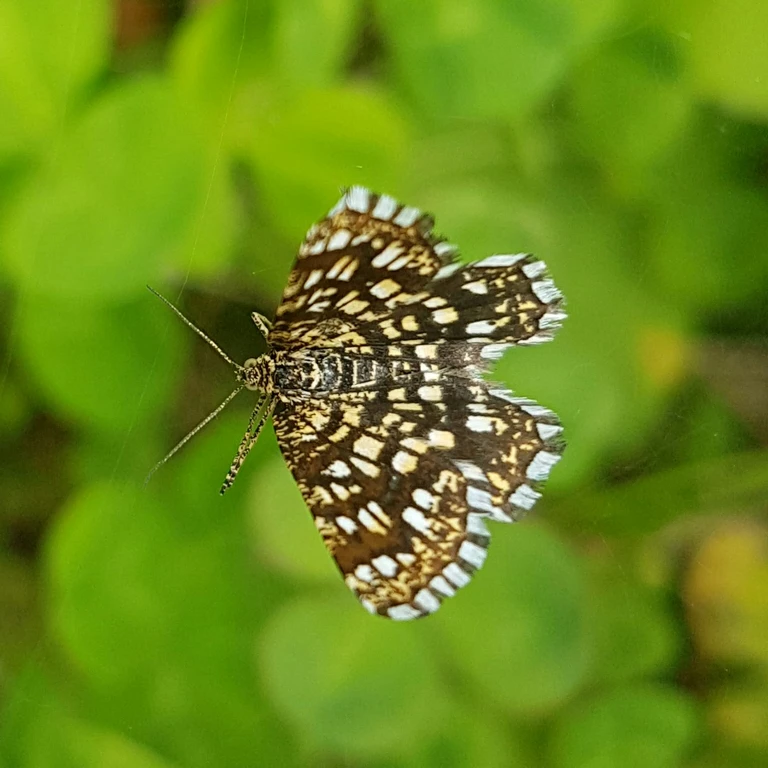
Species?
Chiasmia clathrata
